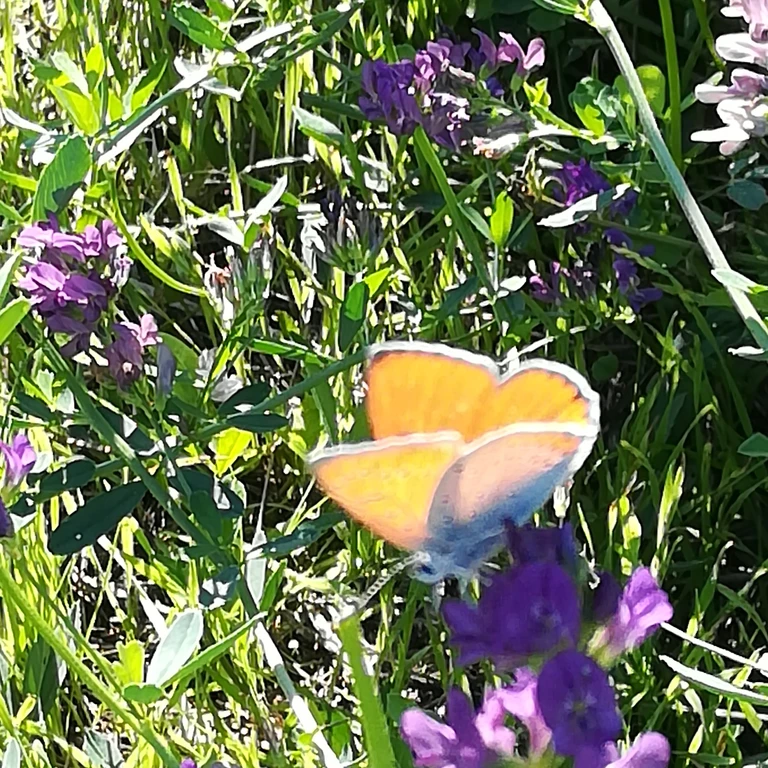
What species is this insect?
Lycaena dispar
